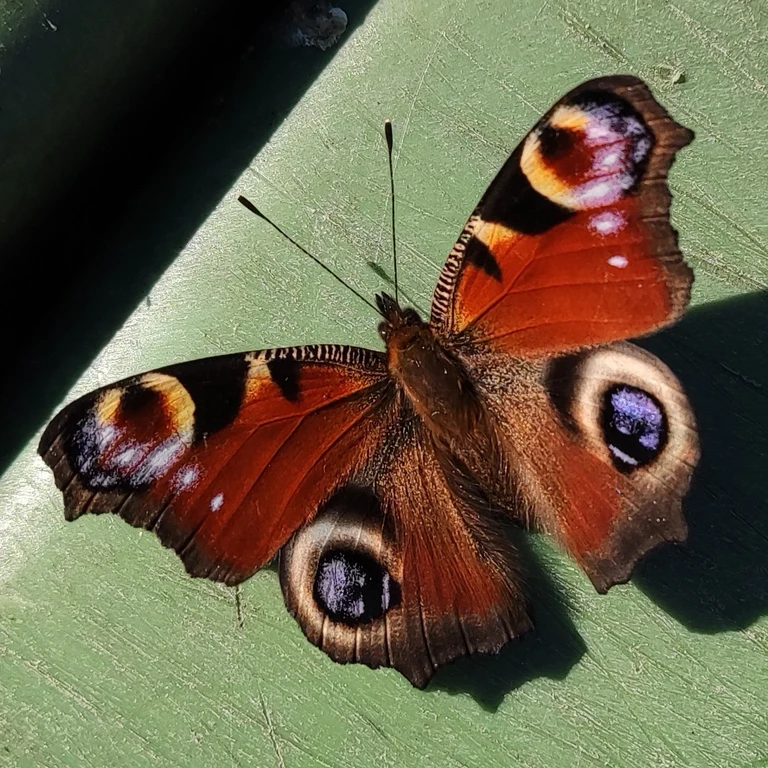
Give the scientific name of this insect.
Aglais io
